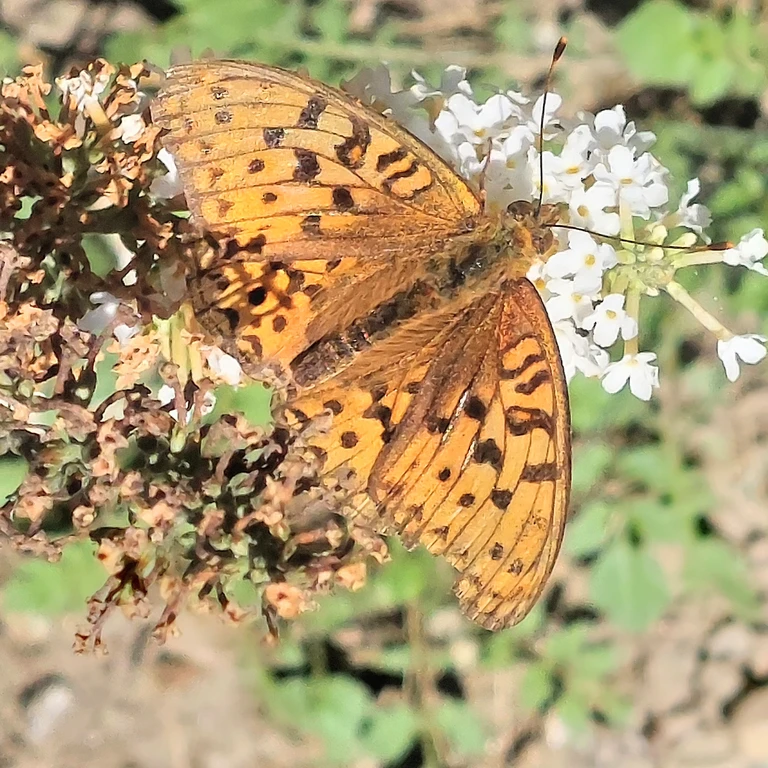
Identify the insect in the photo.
Fabriciana adippe
